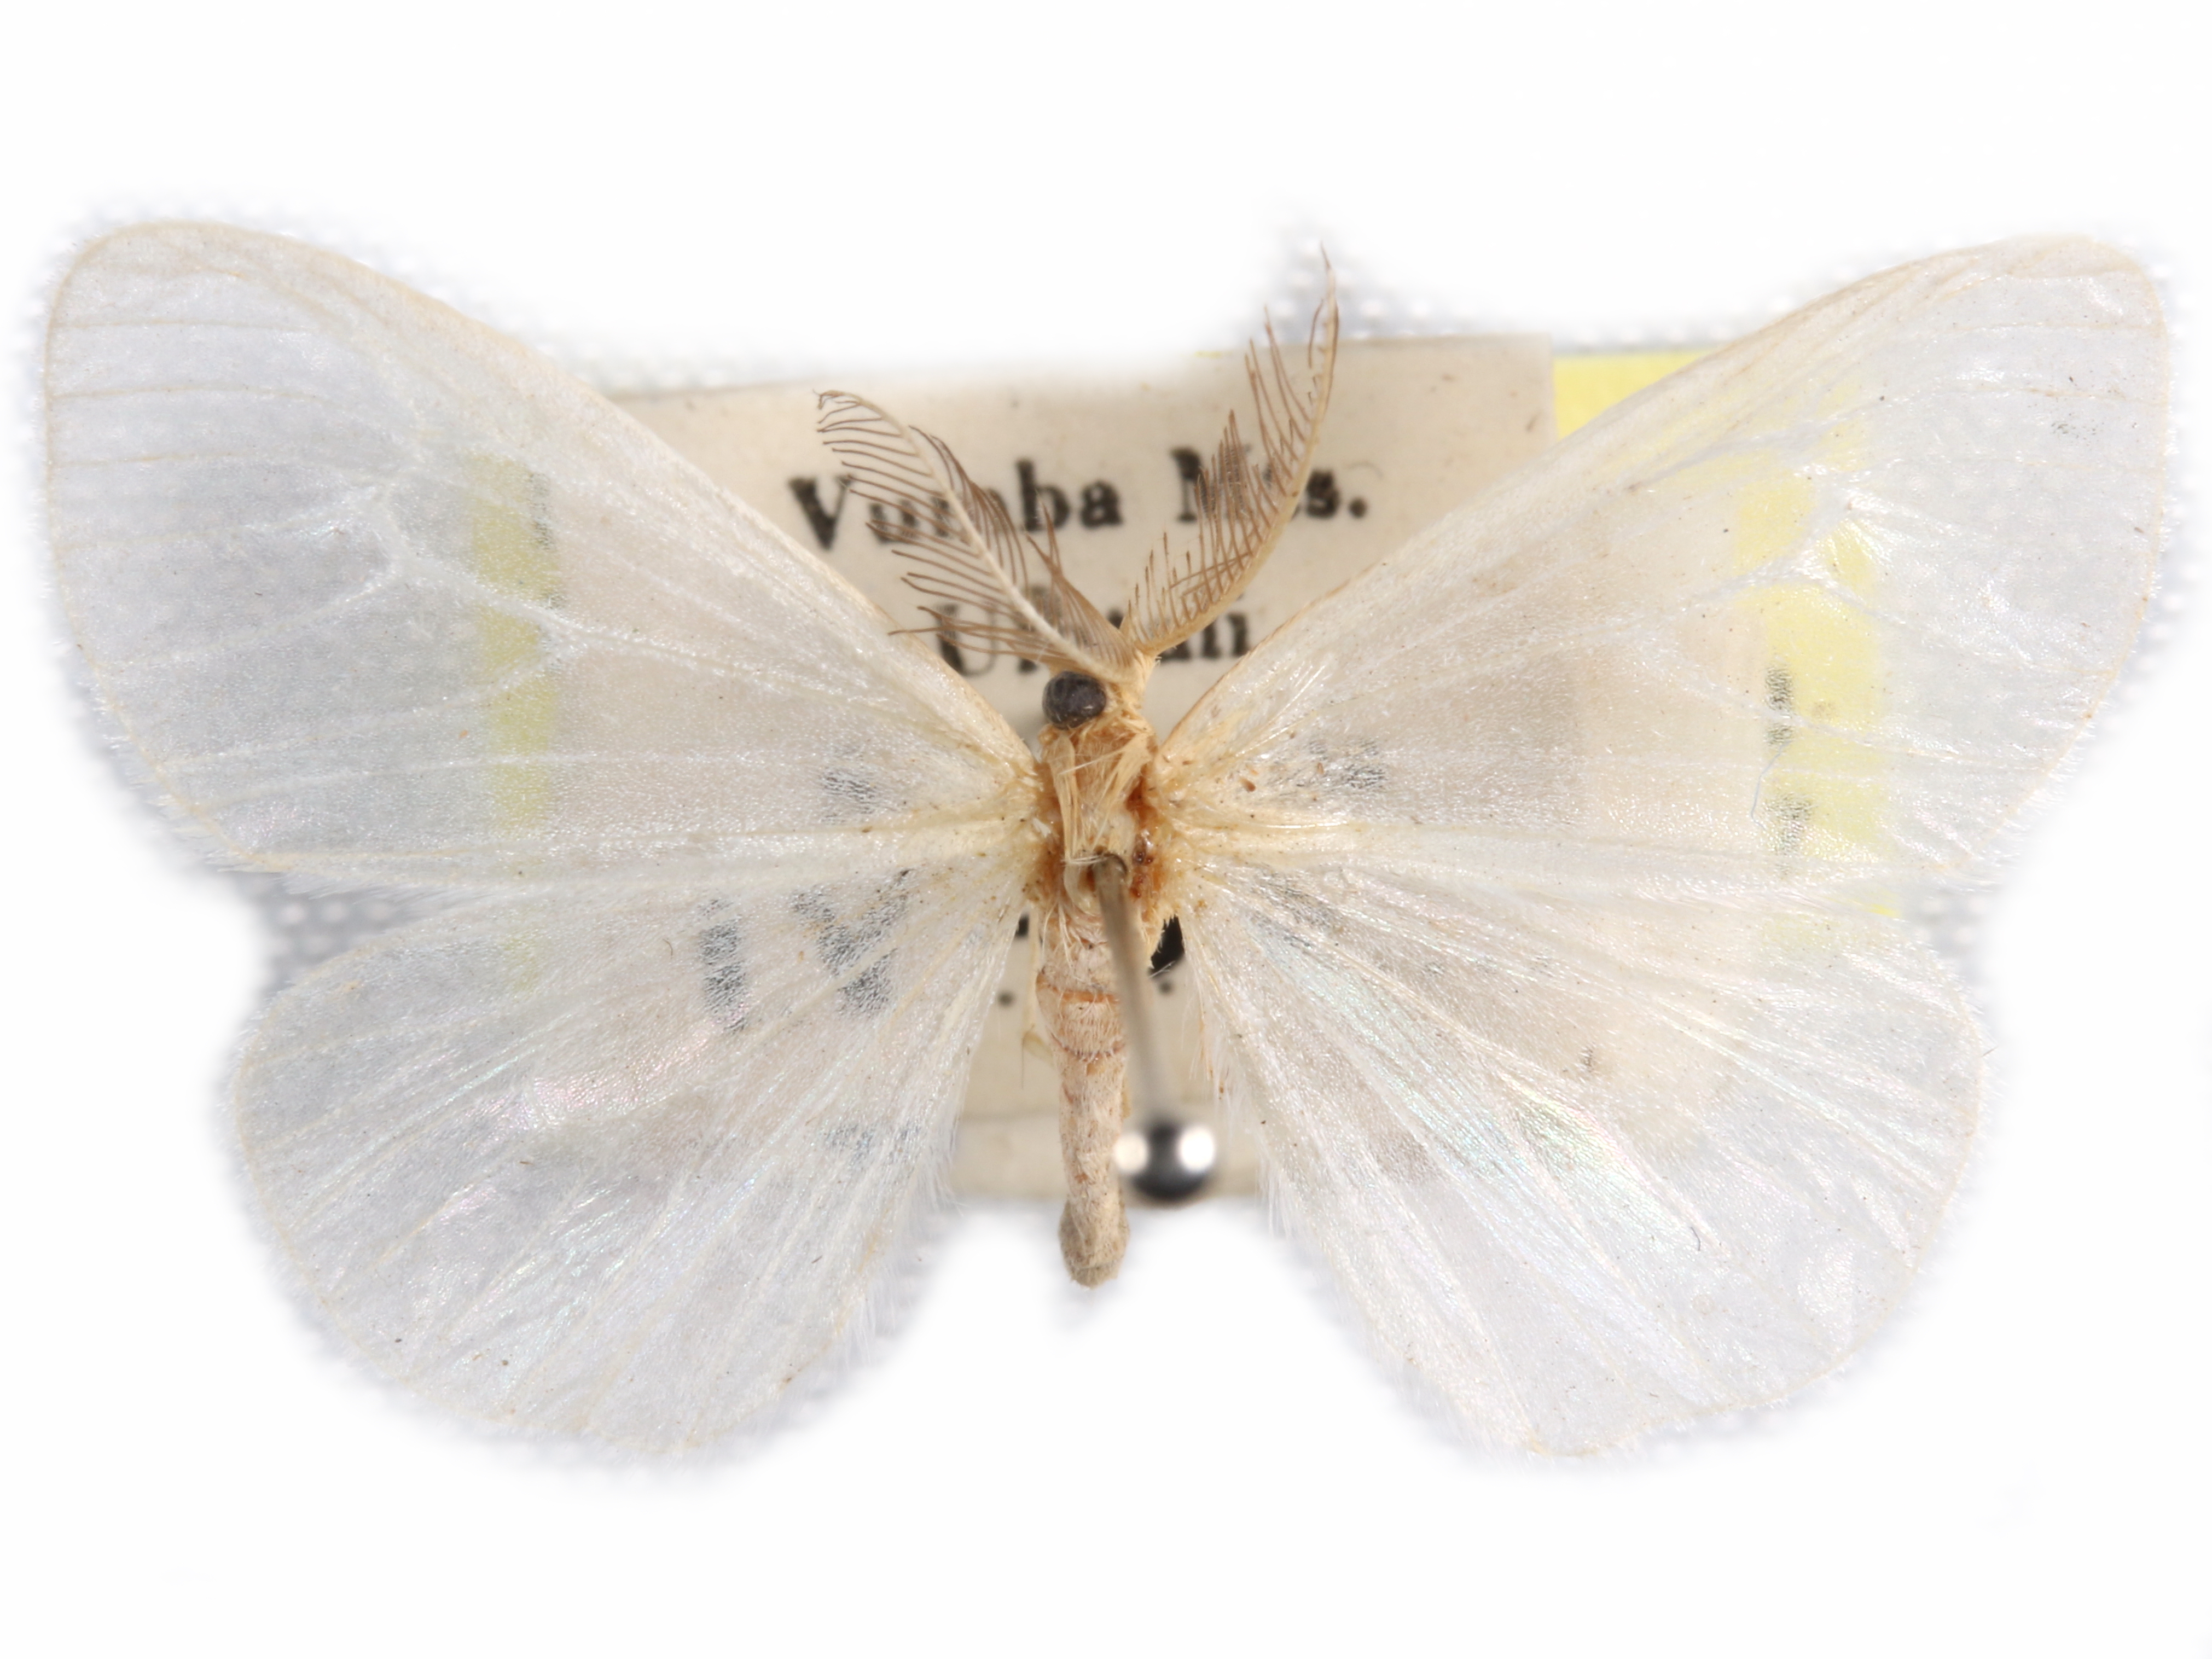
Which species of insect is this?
Arctornis melanocraspis
